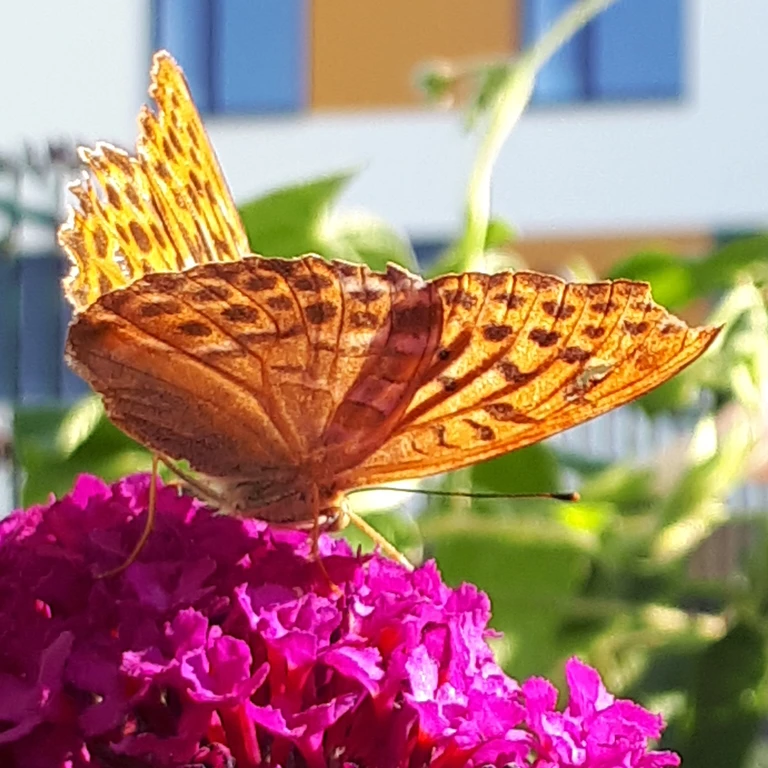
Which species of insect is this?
Argynnis paphia
